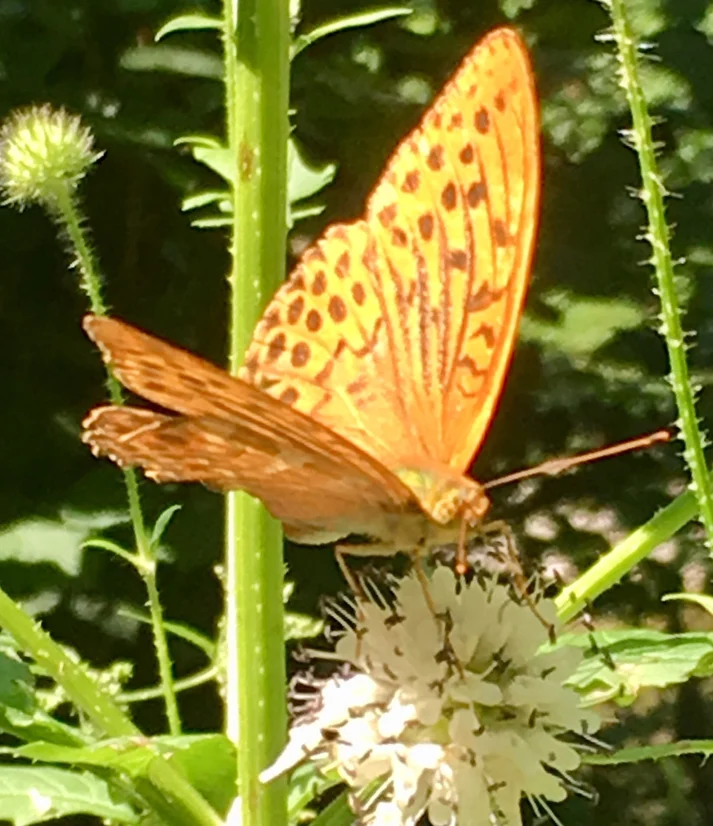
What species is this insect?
Argynnis paphia
